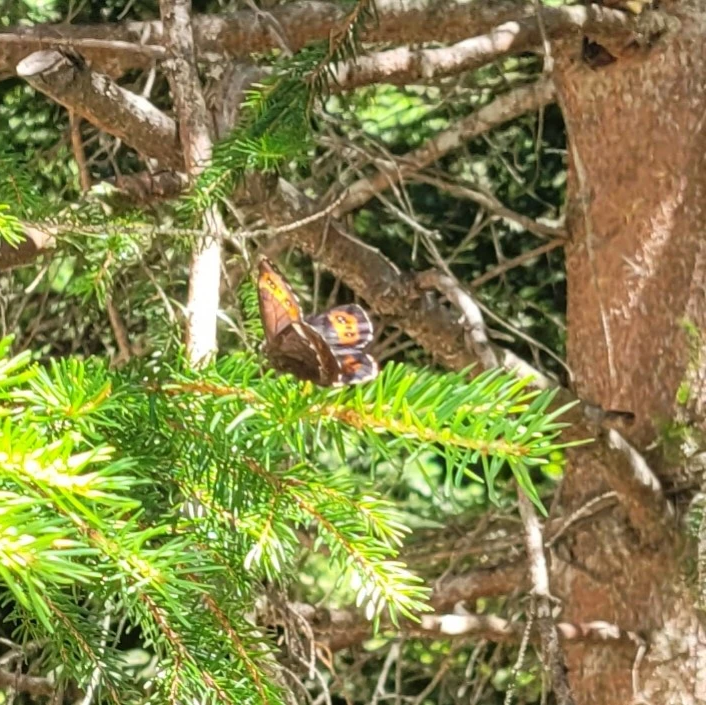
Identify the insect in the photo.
Erebia ligea
